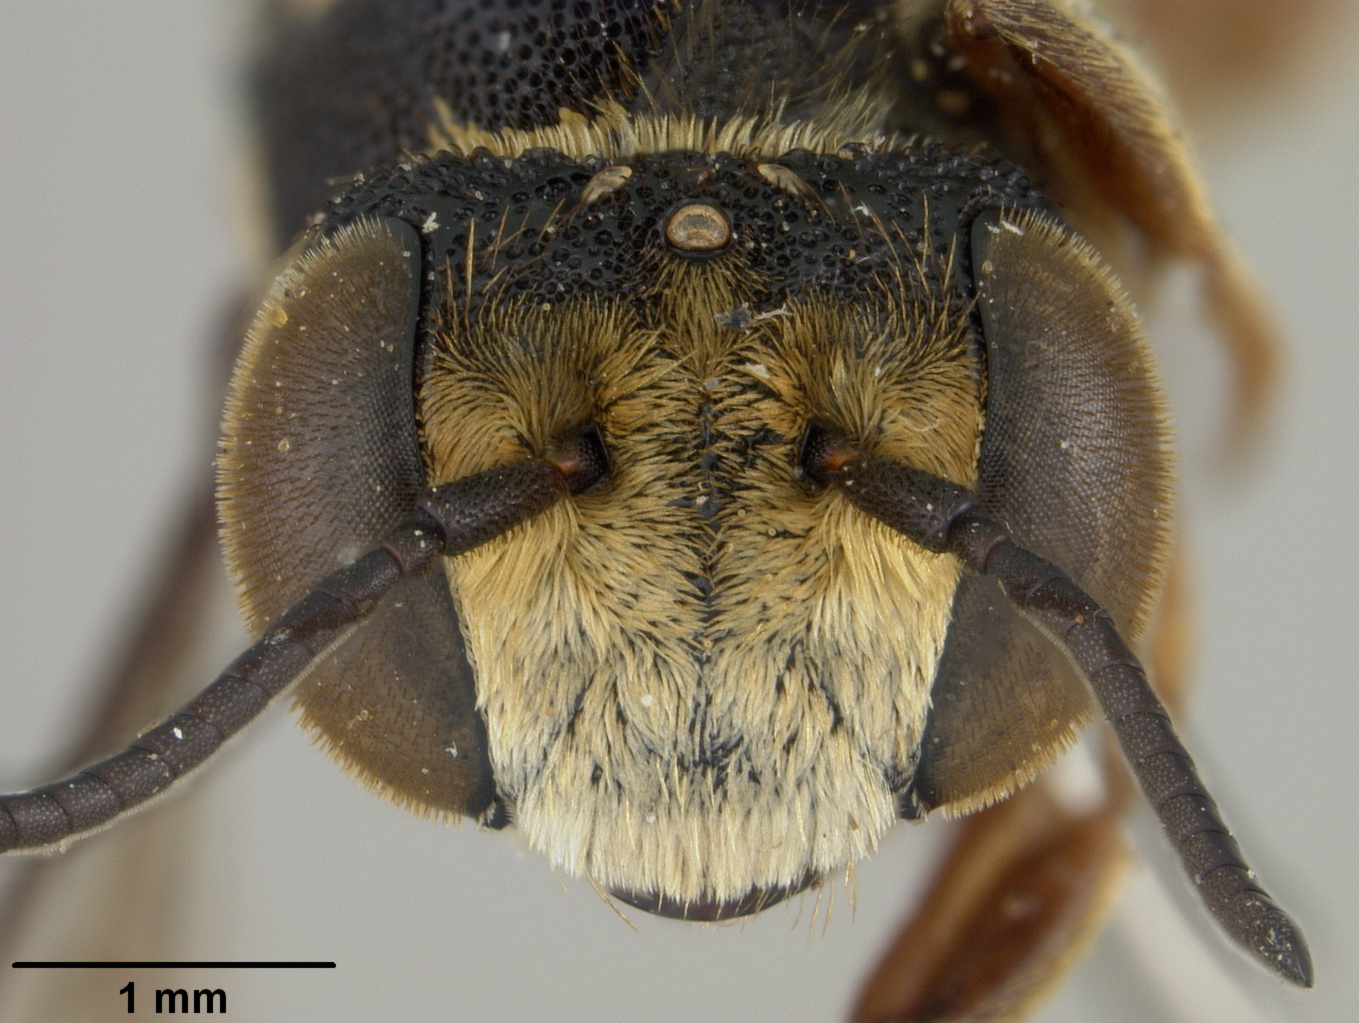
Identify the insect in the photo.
Coelioxys bakeri
